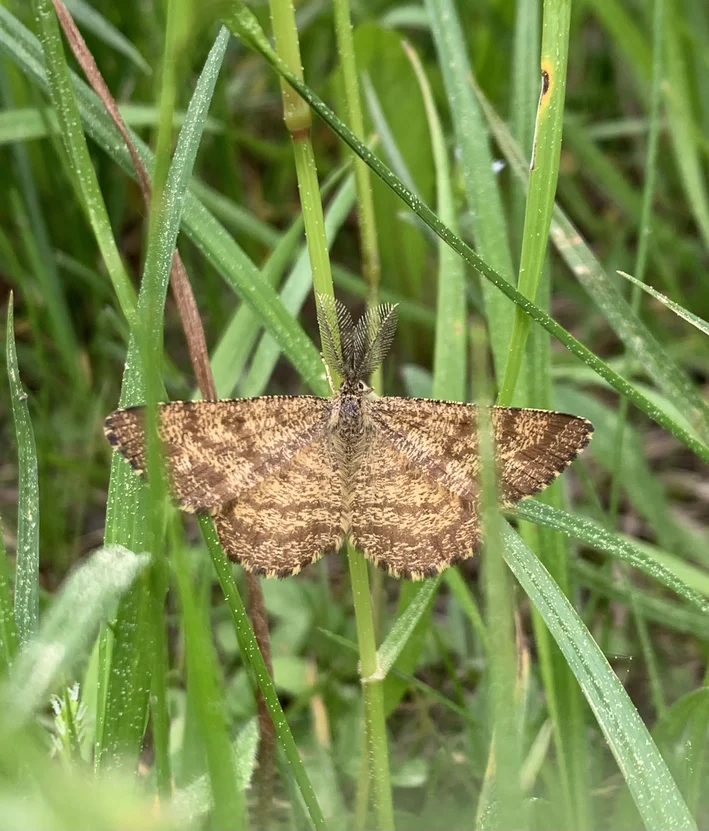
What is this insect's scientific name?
Ematurga atomaria
